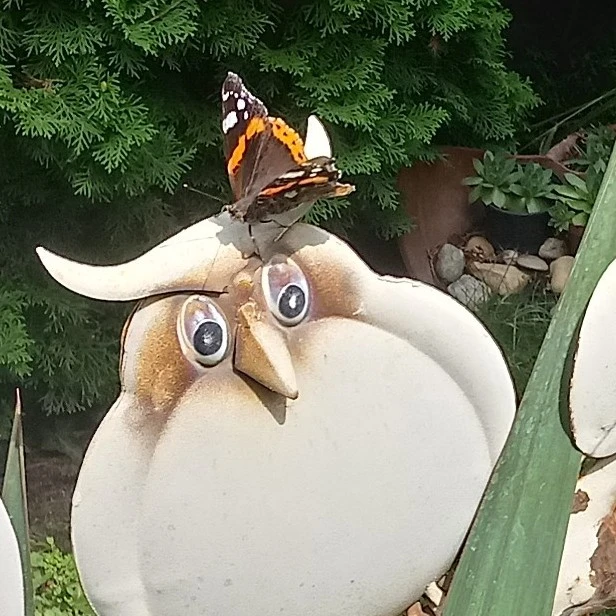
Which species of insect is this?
Vanessa atalanta
